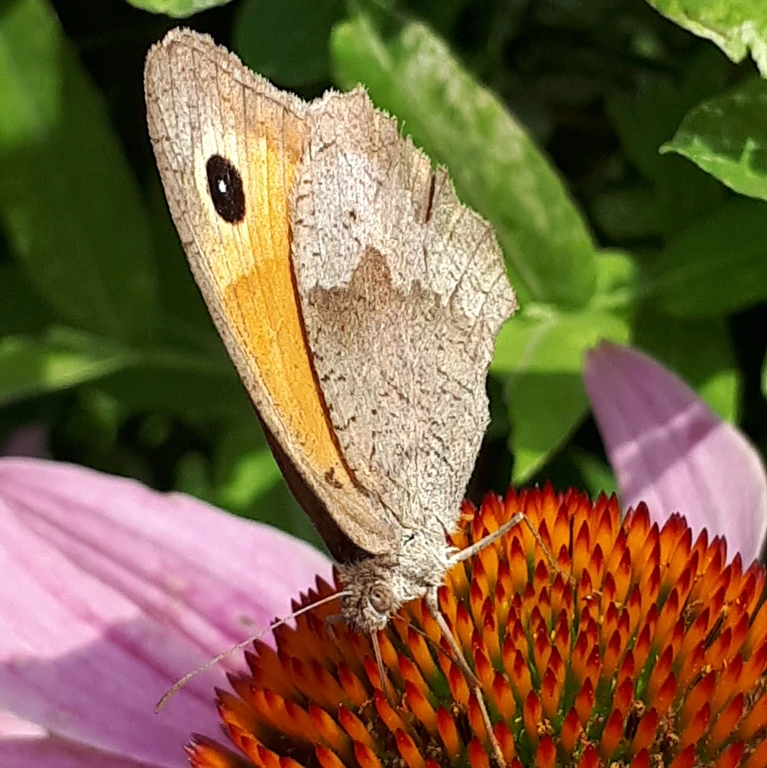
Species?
Maniola jurtina
